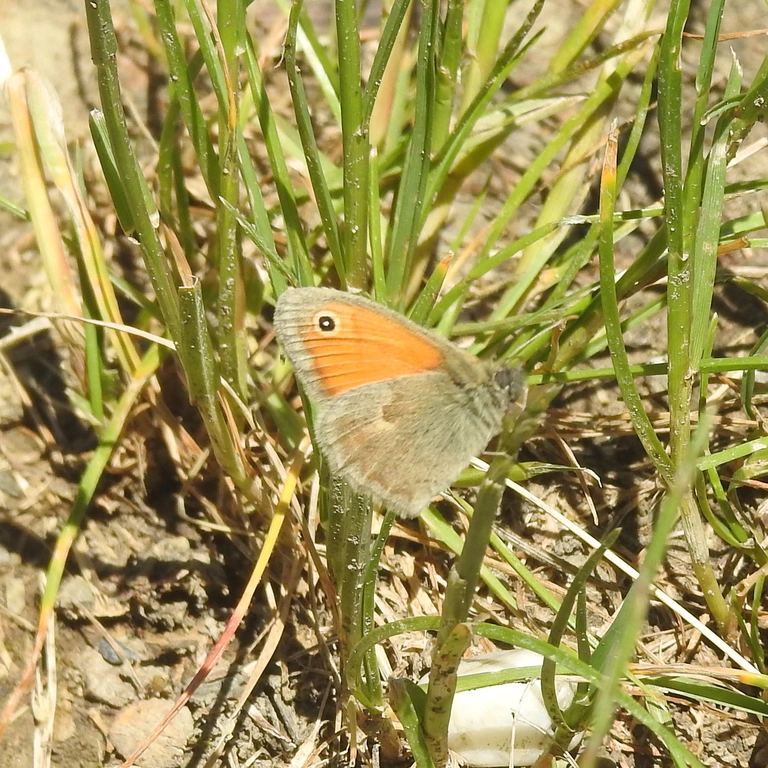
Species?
Coenonympha pamphilus
